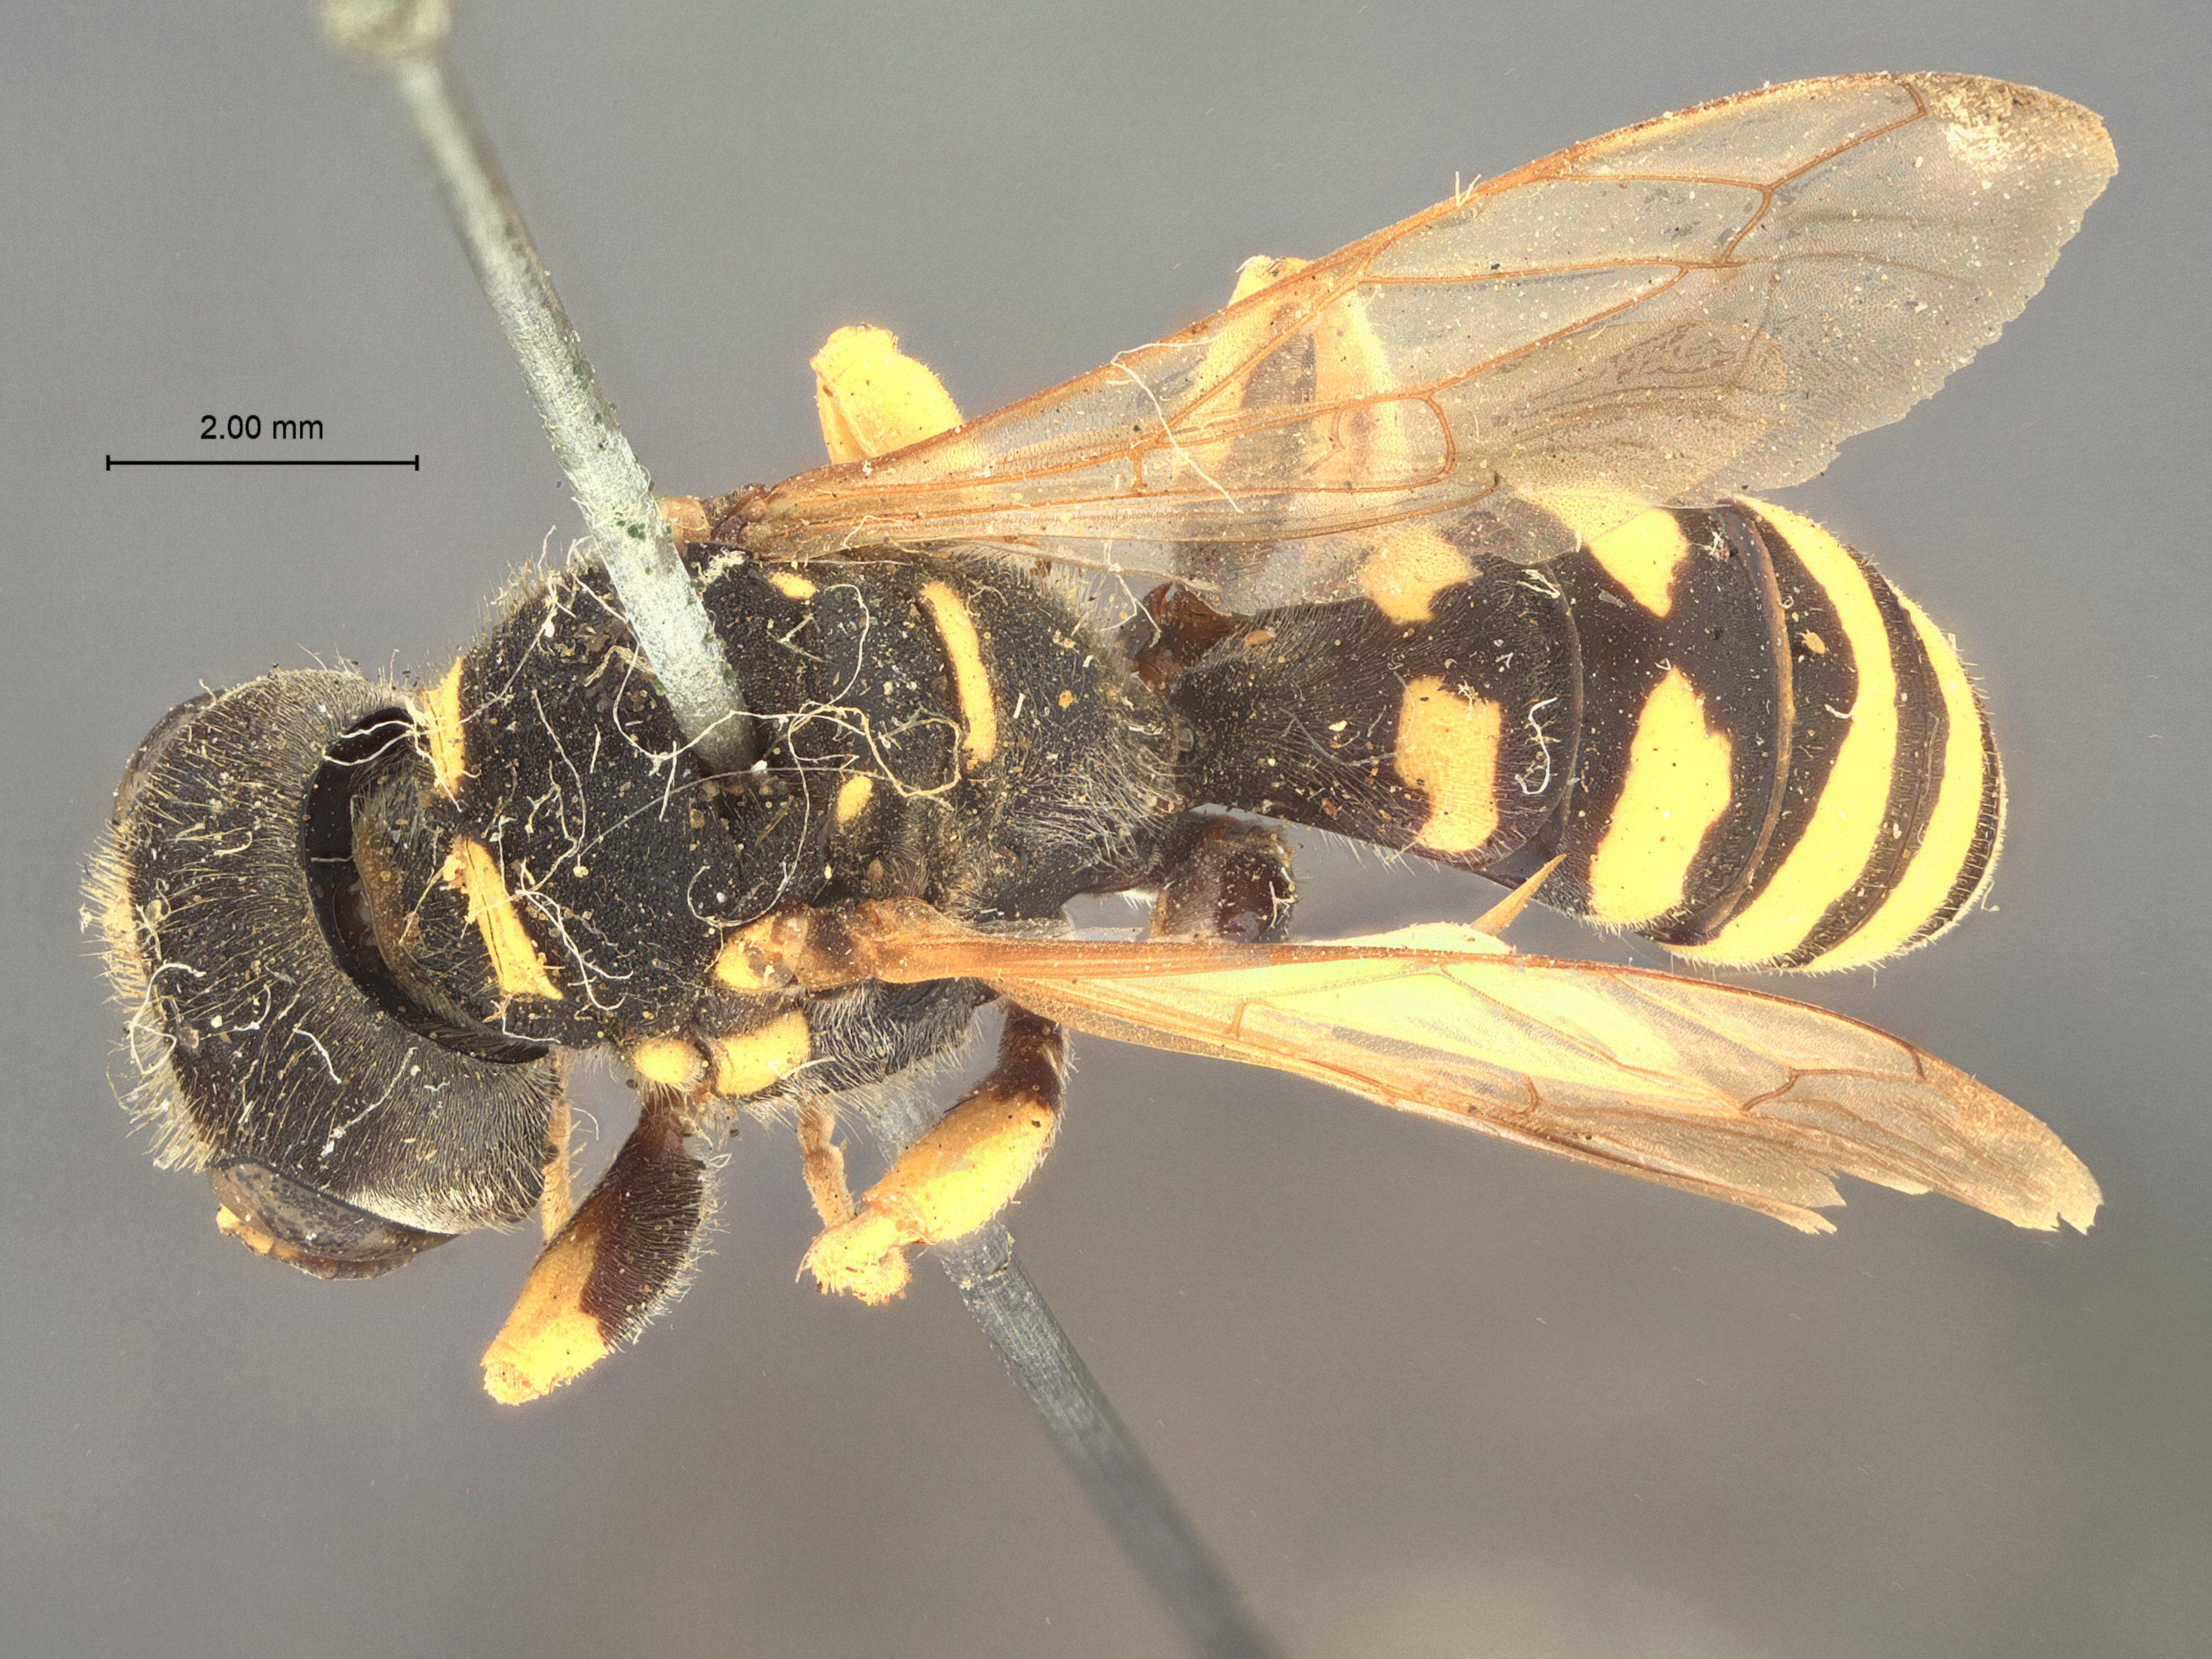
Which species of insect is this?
Crabro megacephalus
